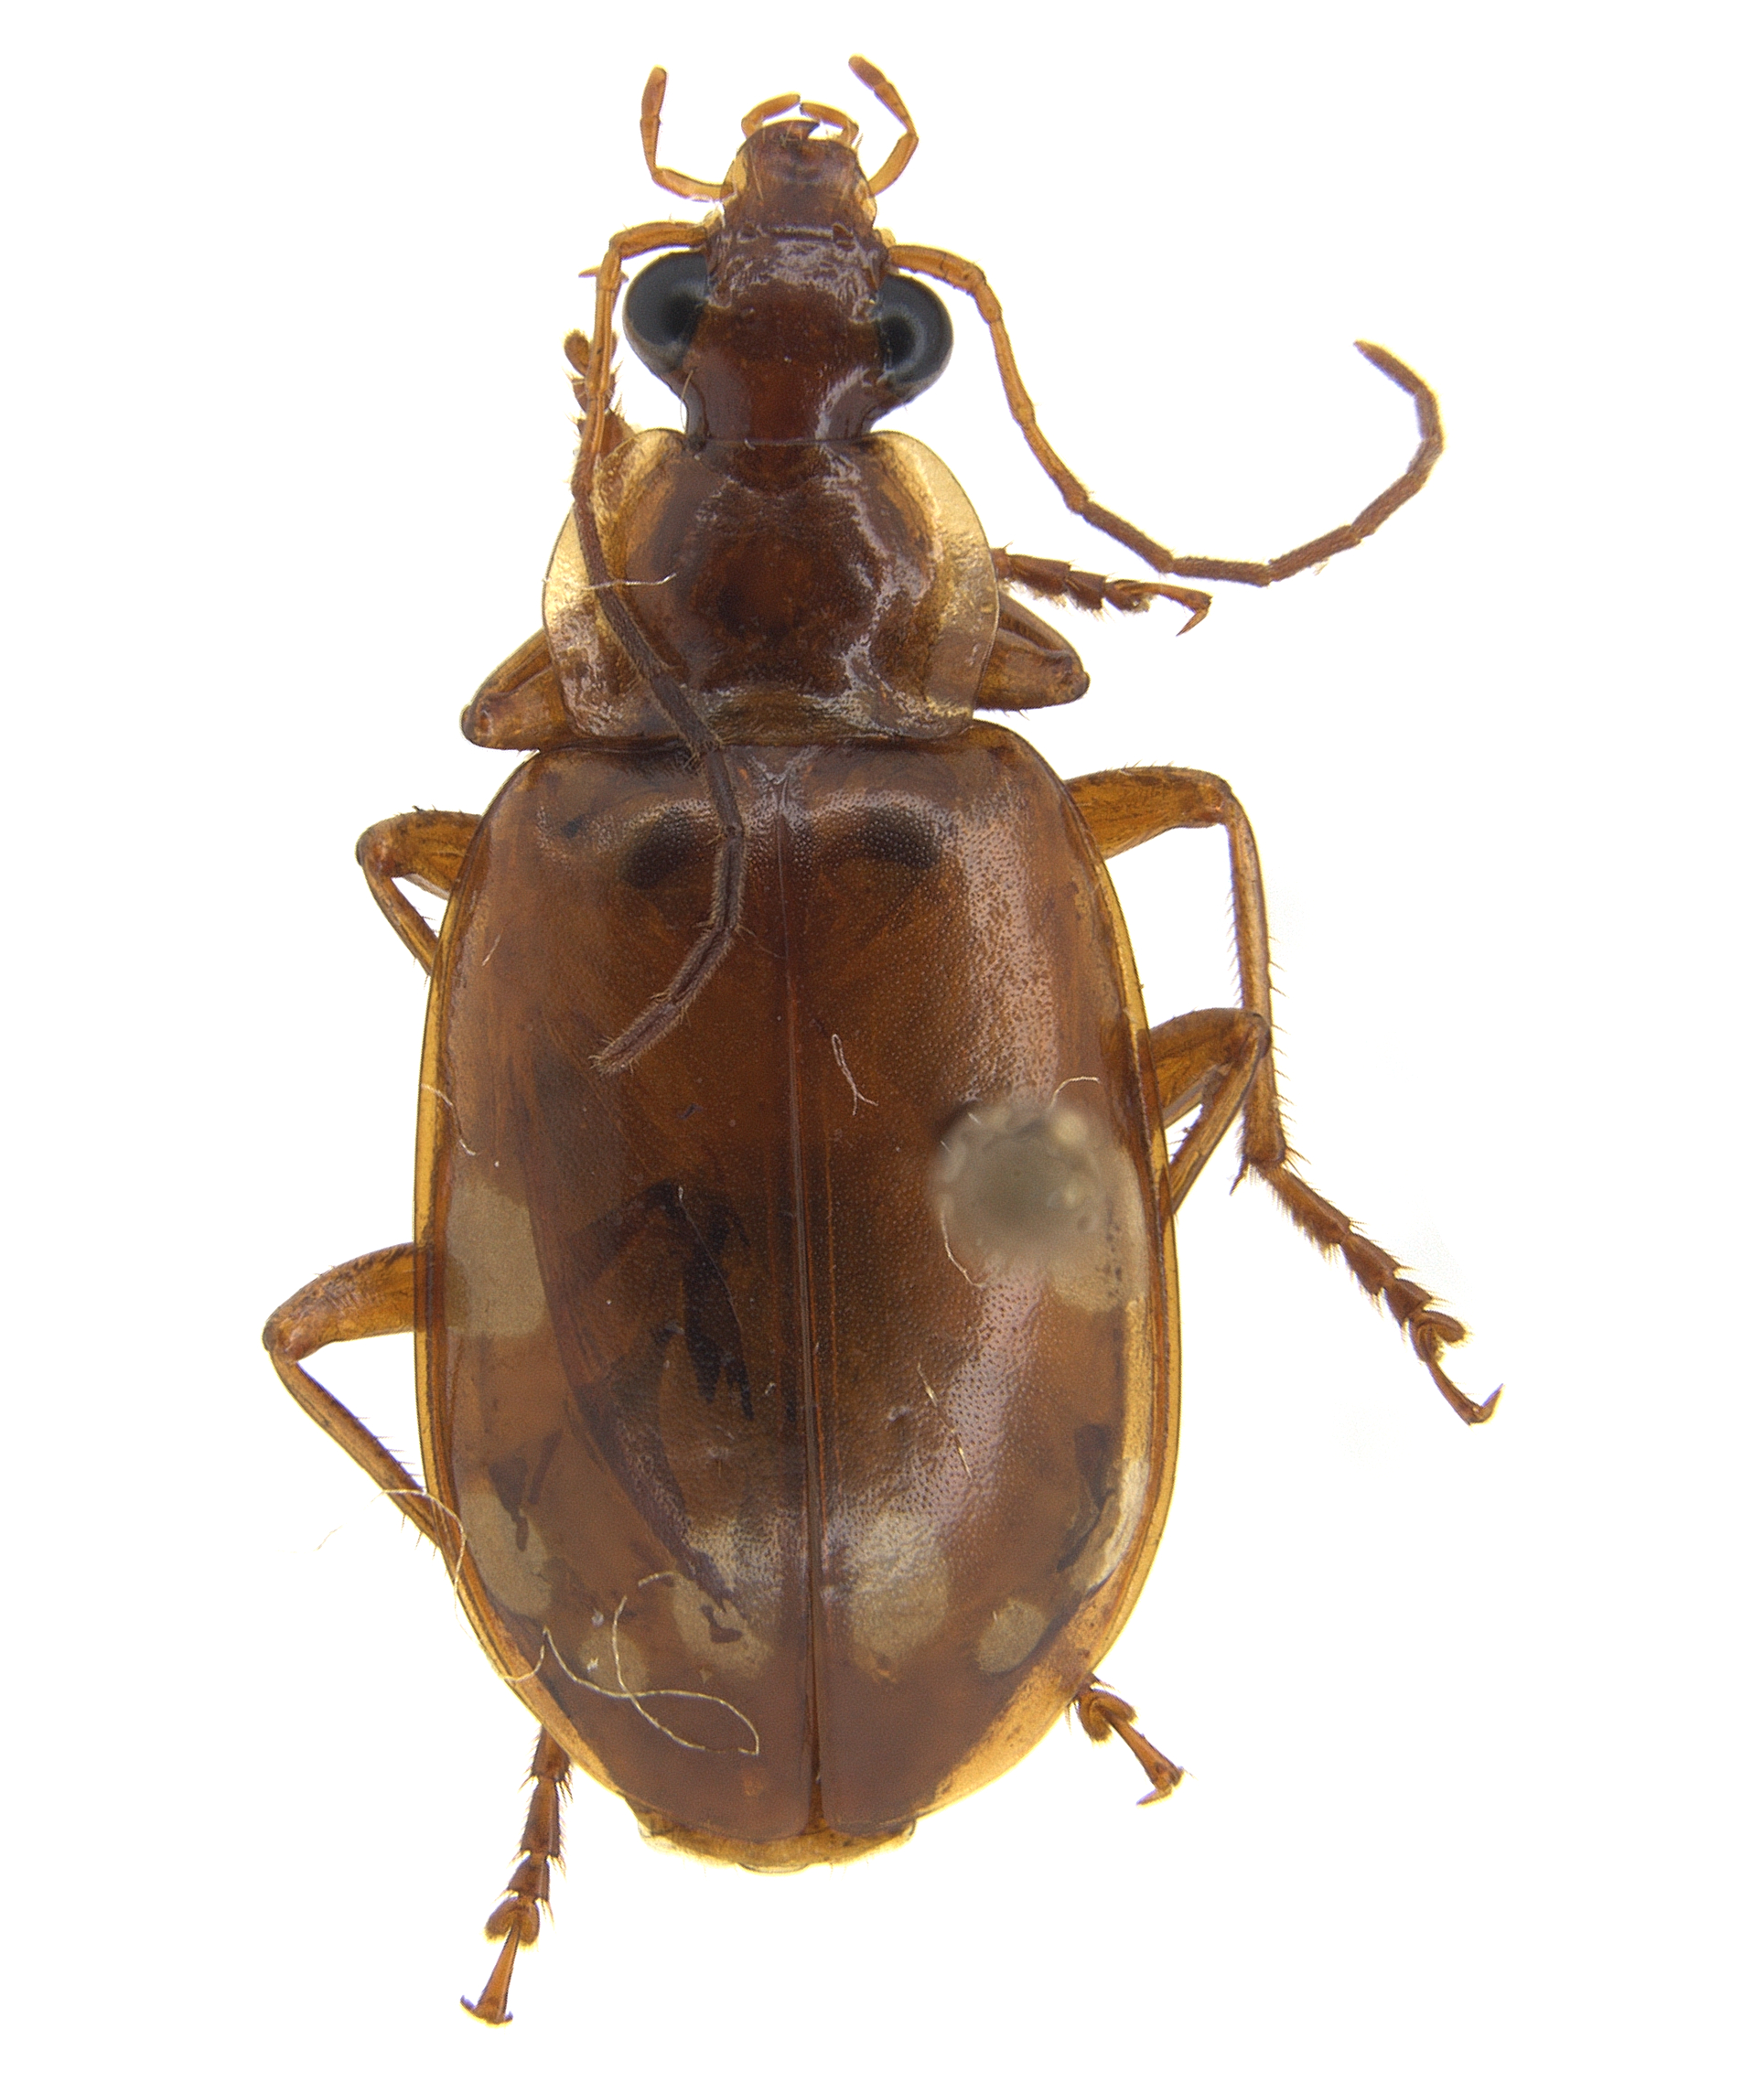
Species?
Lebidia octoguttata
